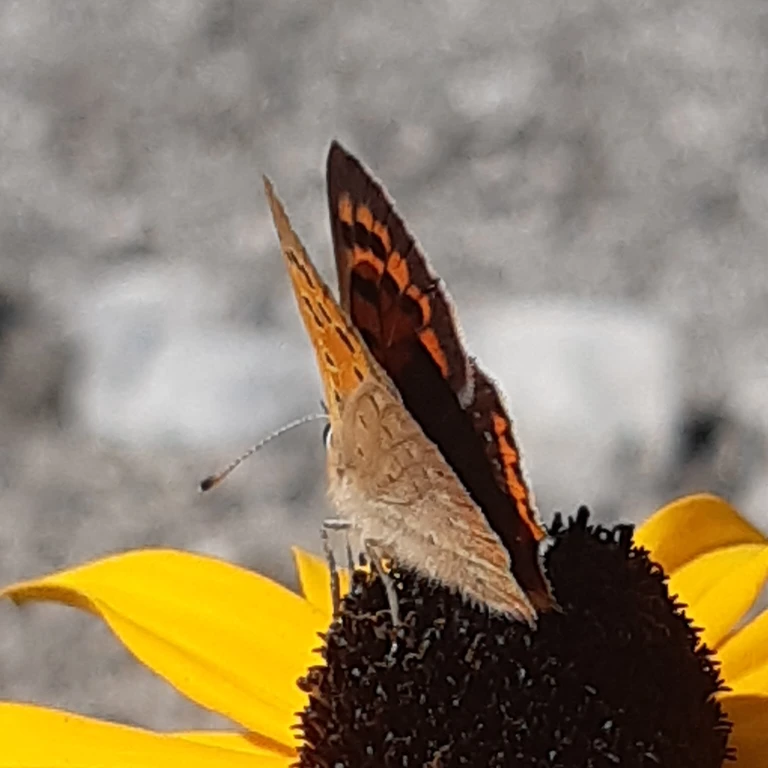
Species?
Lycaena phlaeas
